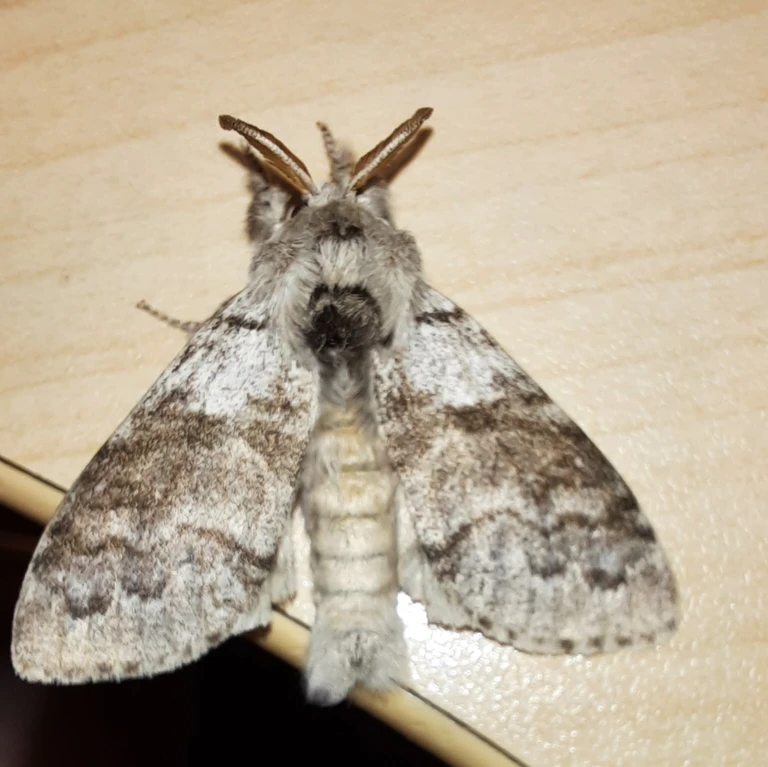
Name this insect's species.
Calliteara pudibunda
